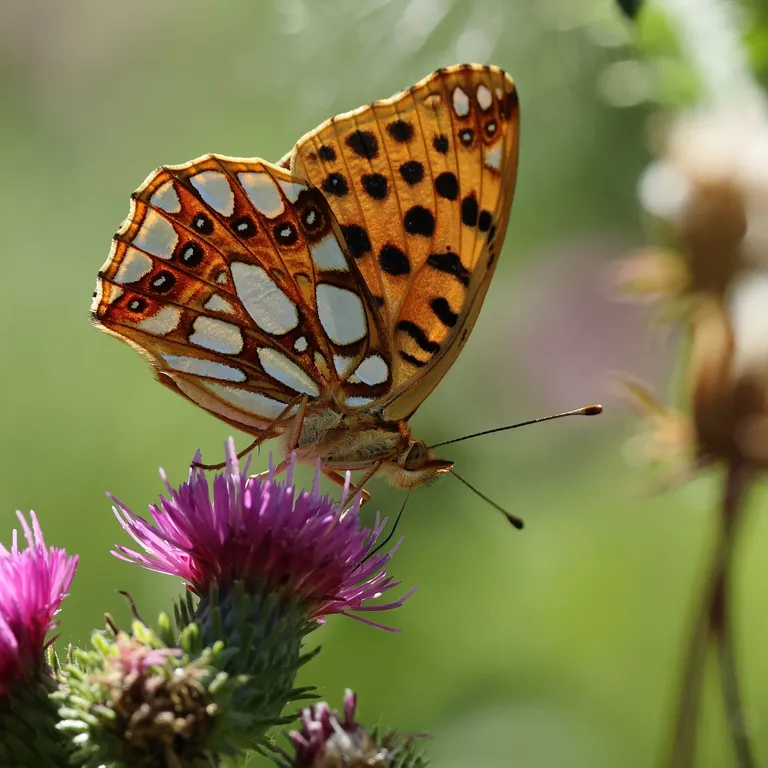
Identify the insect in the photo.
Issoria lathonia
